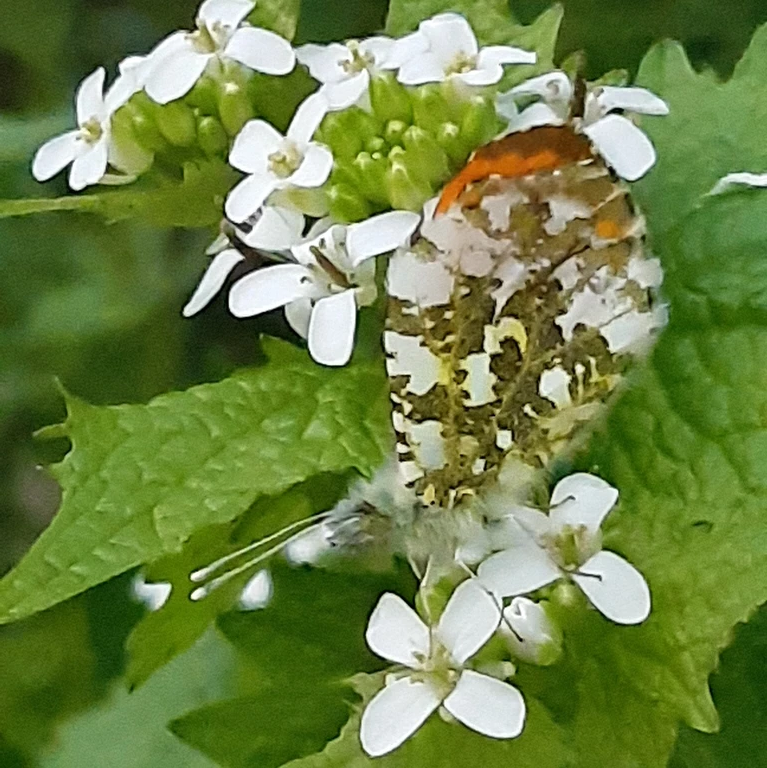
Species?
Anthocharis cardamines
